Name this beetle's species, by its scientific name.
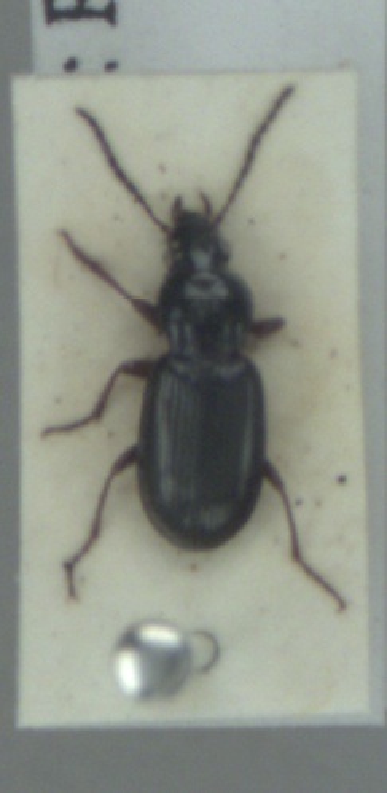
Pterostichus strenuus
